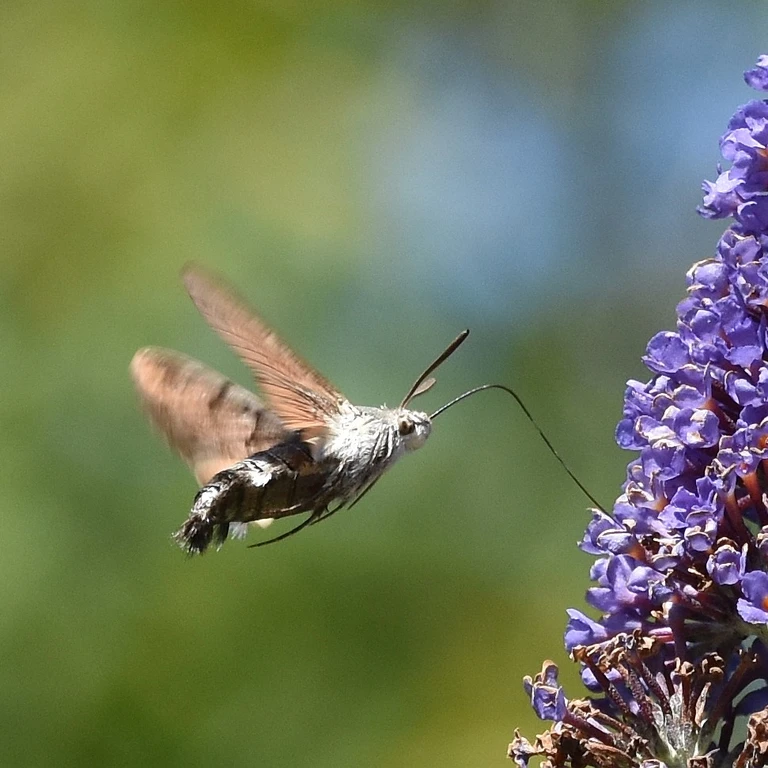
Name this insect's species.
Macroglossum stellatarum
